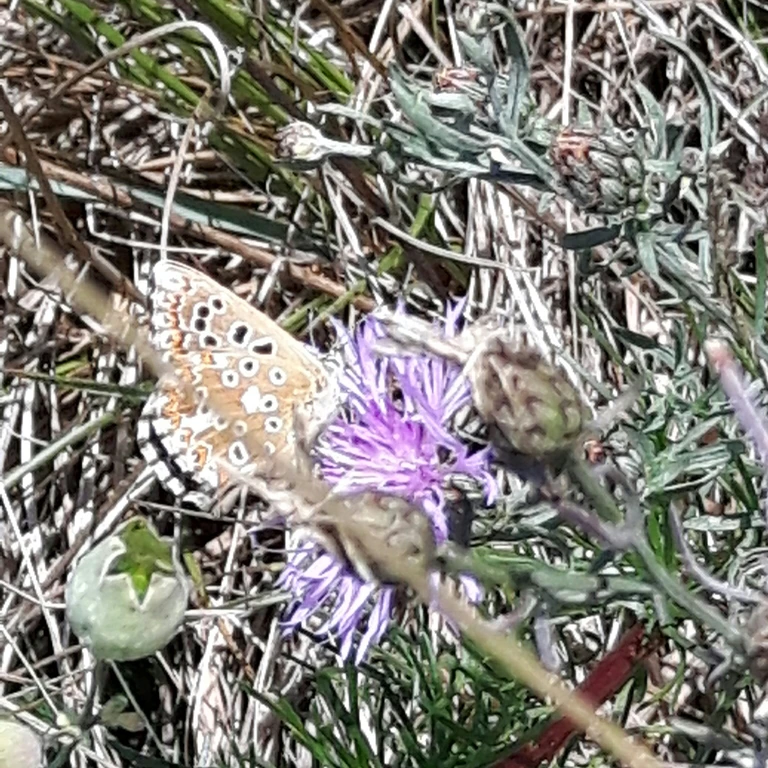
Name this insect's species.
Lysandra coridon
